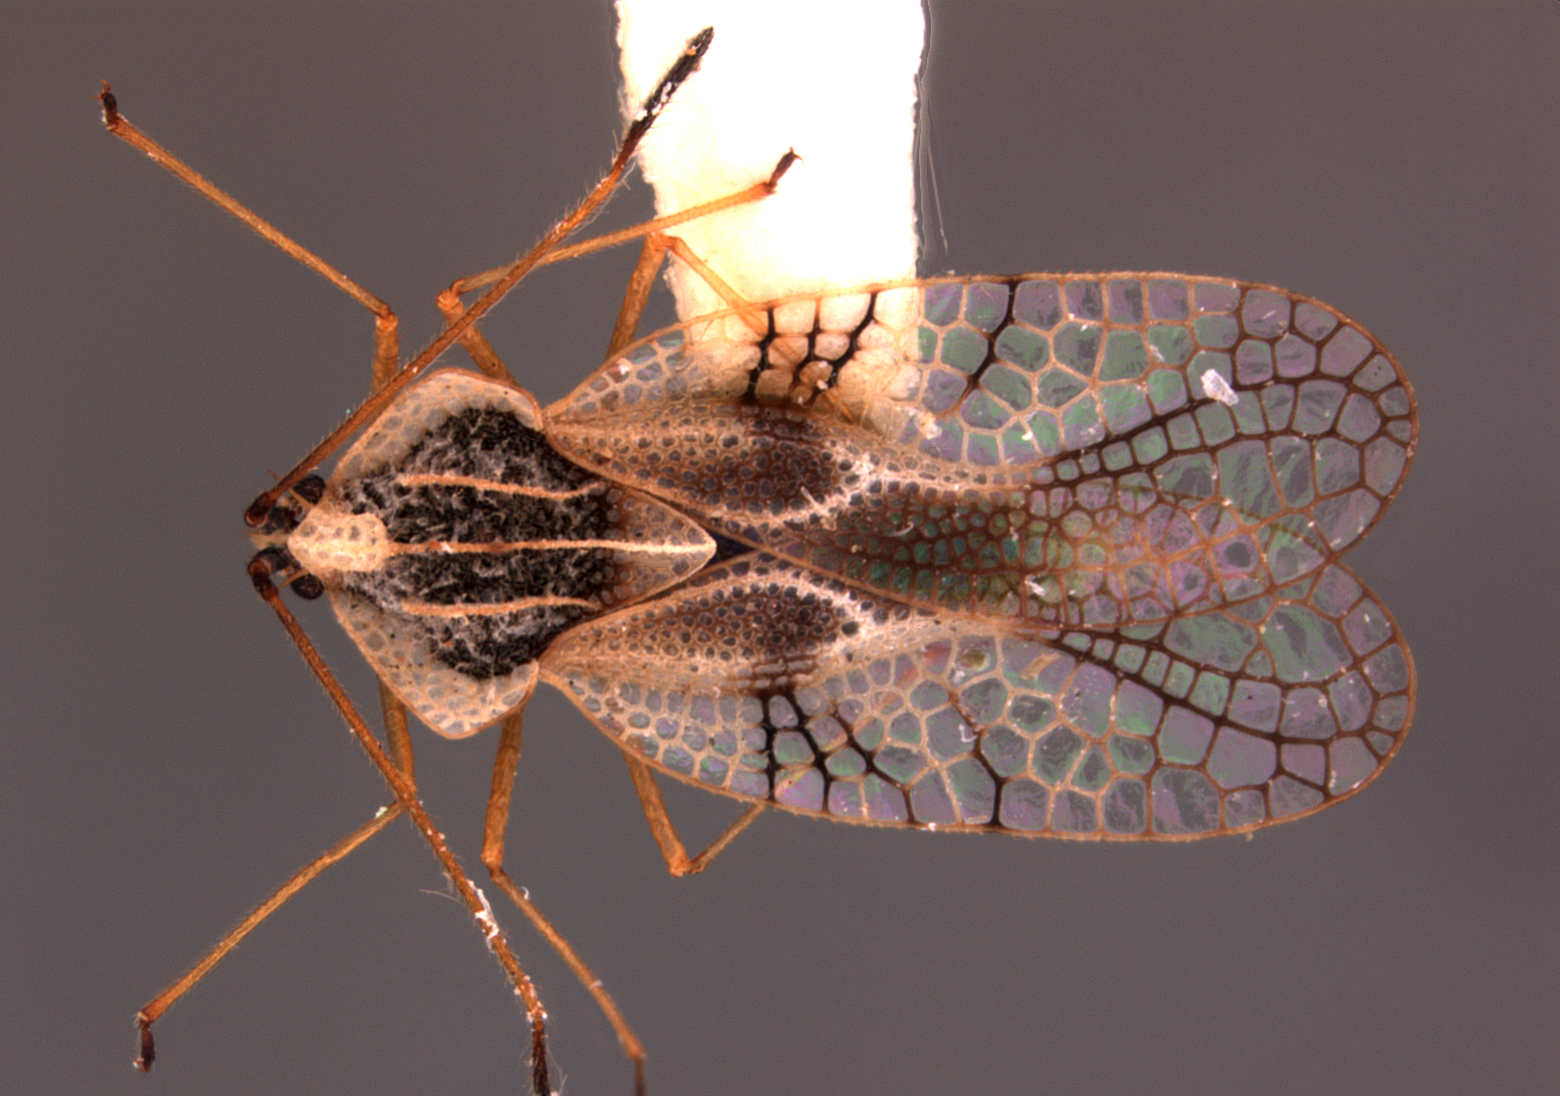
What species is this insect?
Gargaphia sanchezi
